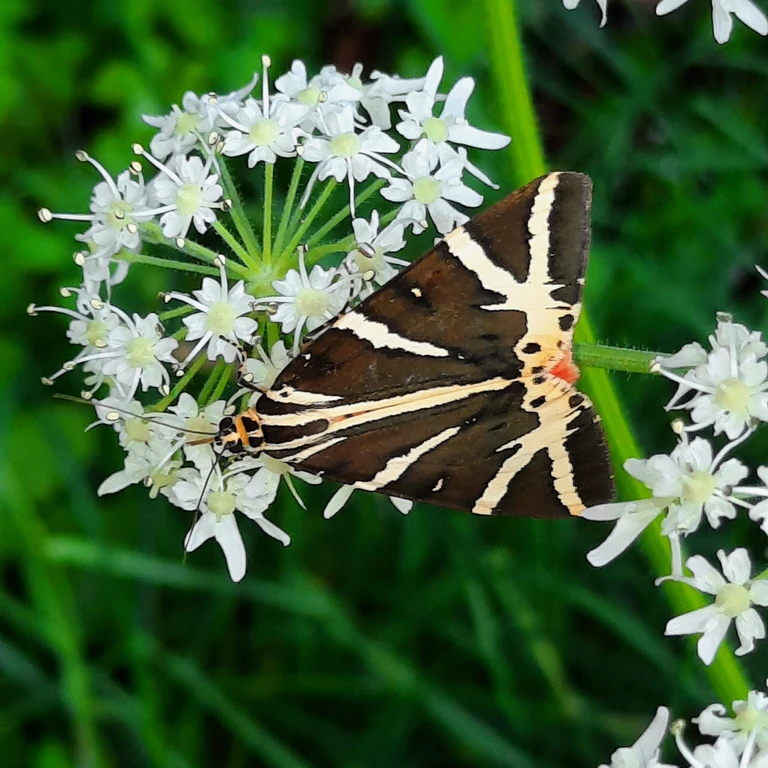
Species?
Euplagia quadripunctaria
